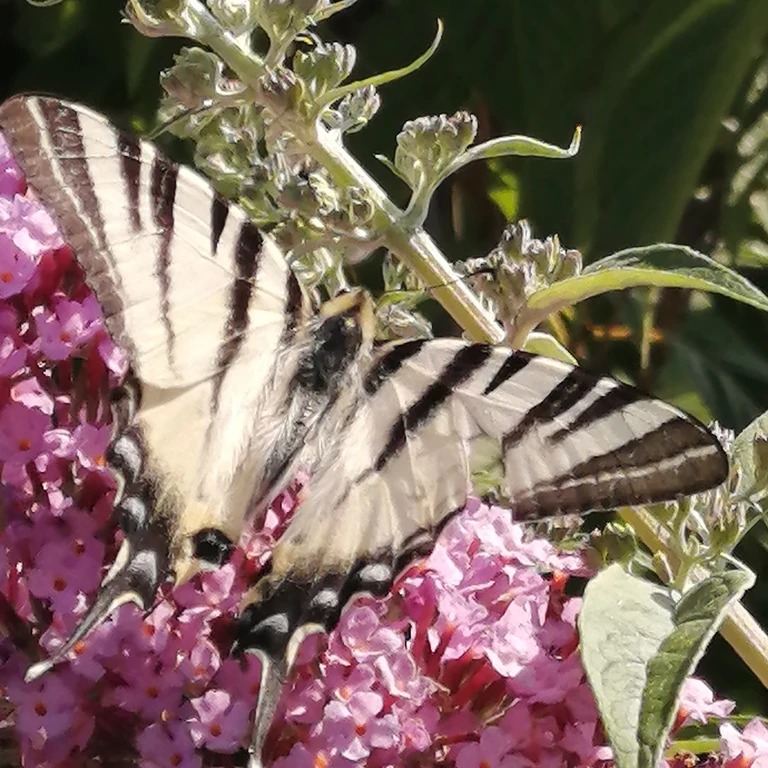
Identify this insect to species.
Iphiclides podalirius
